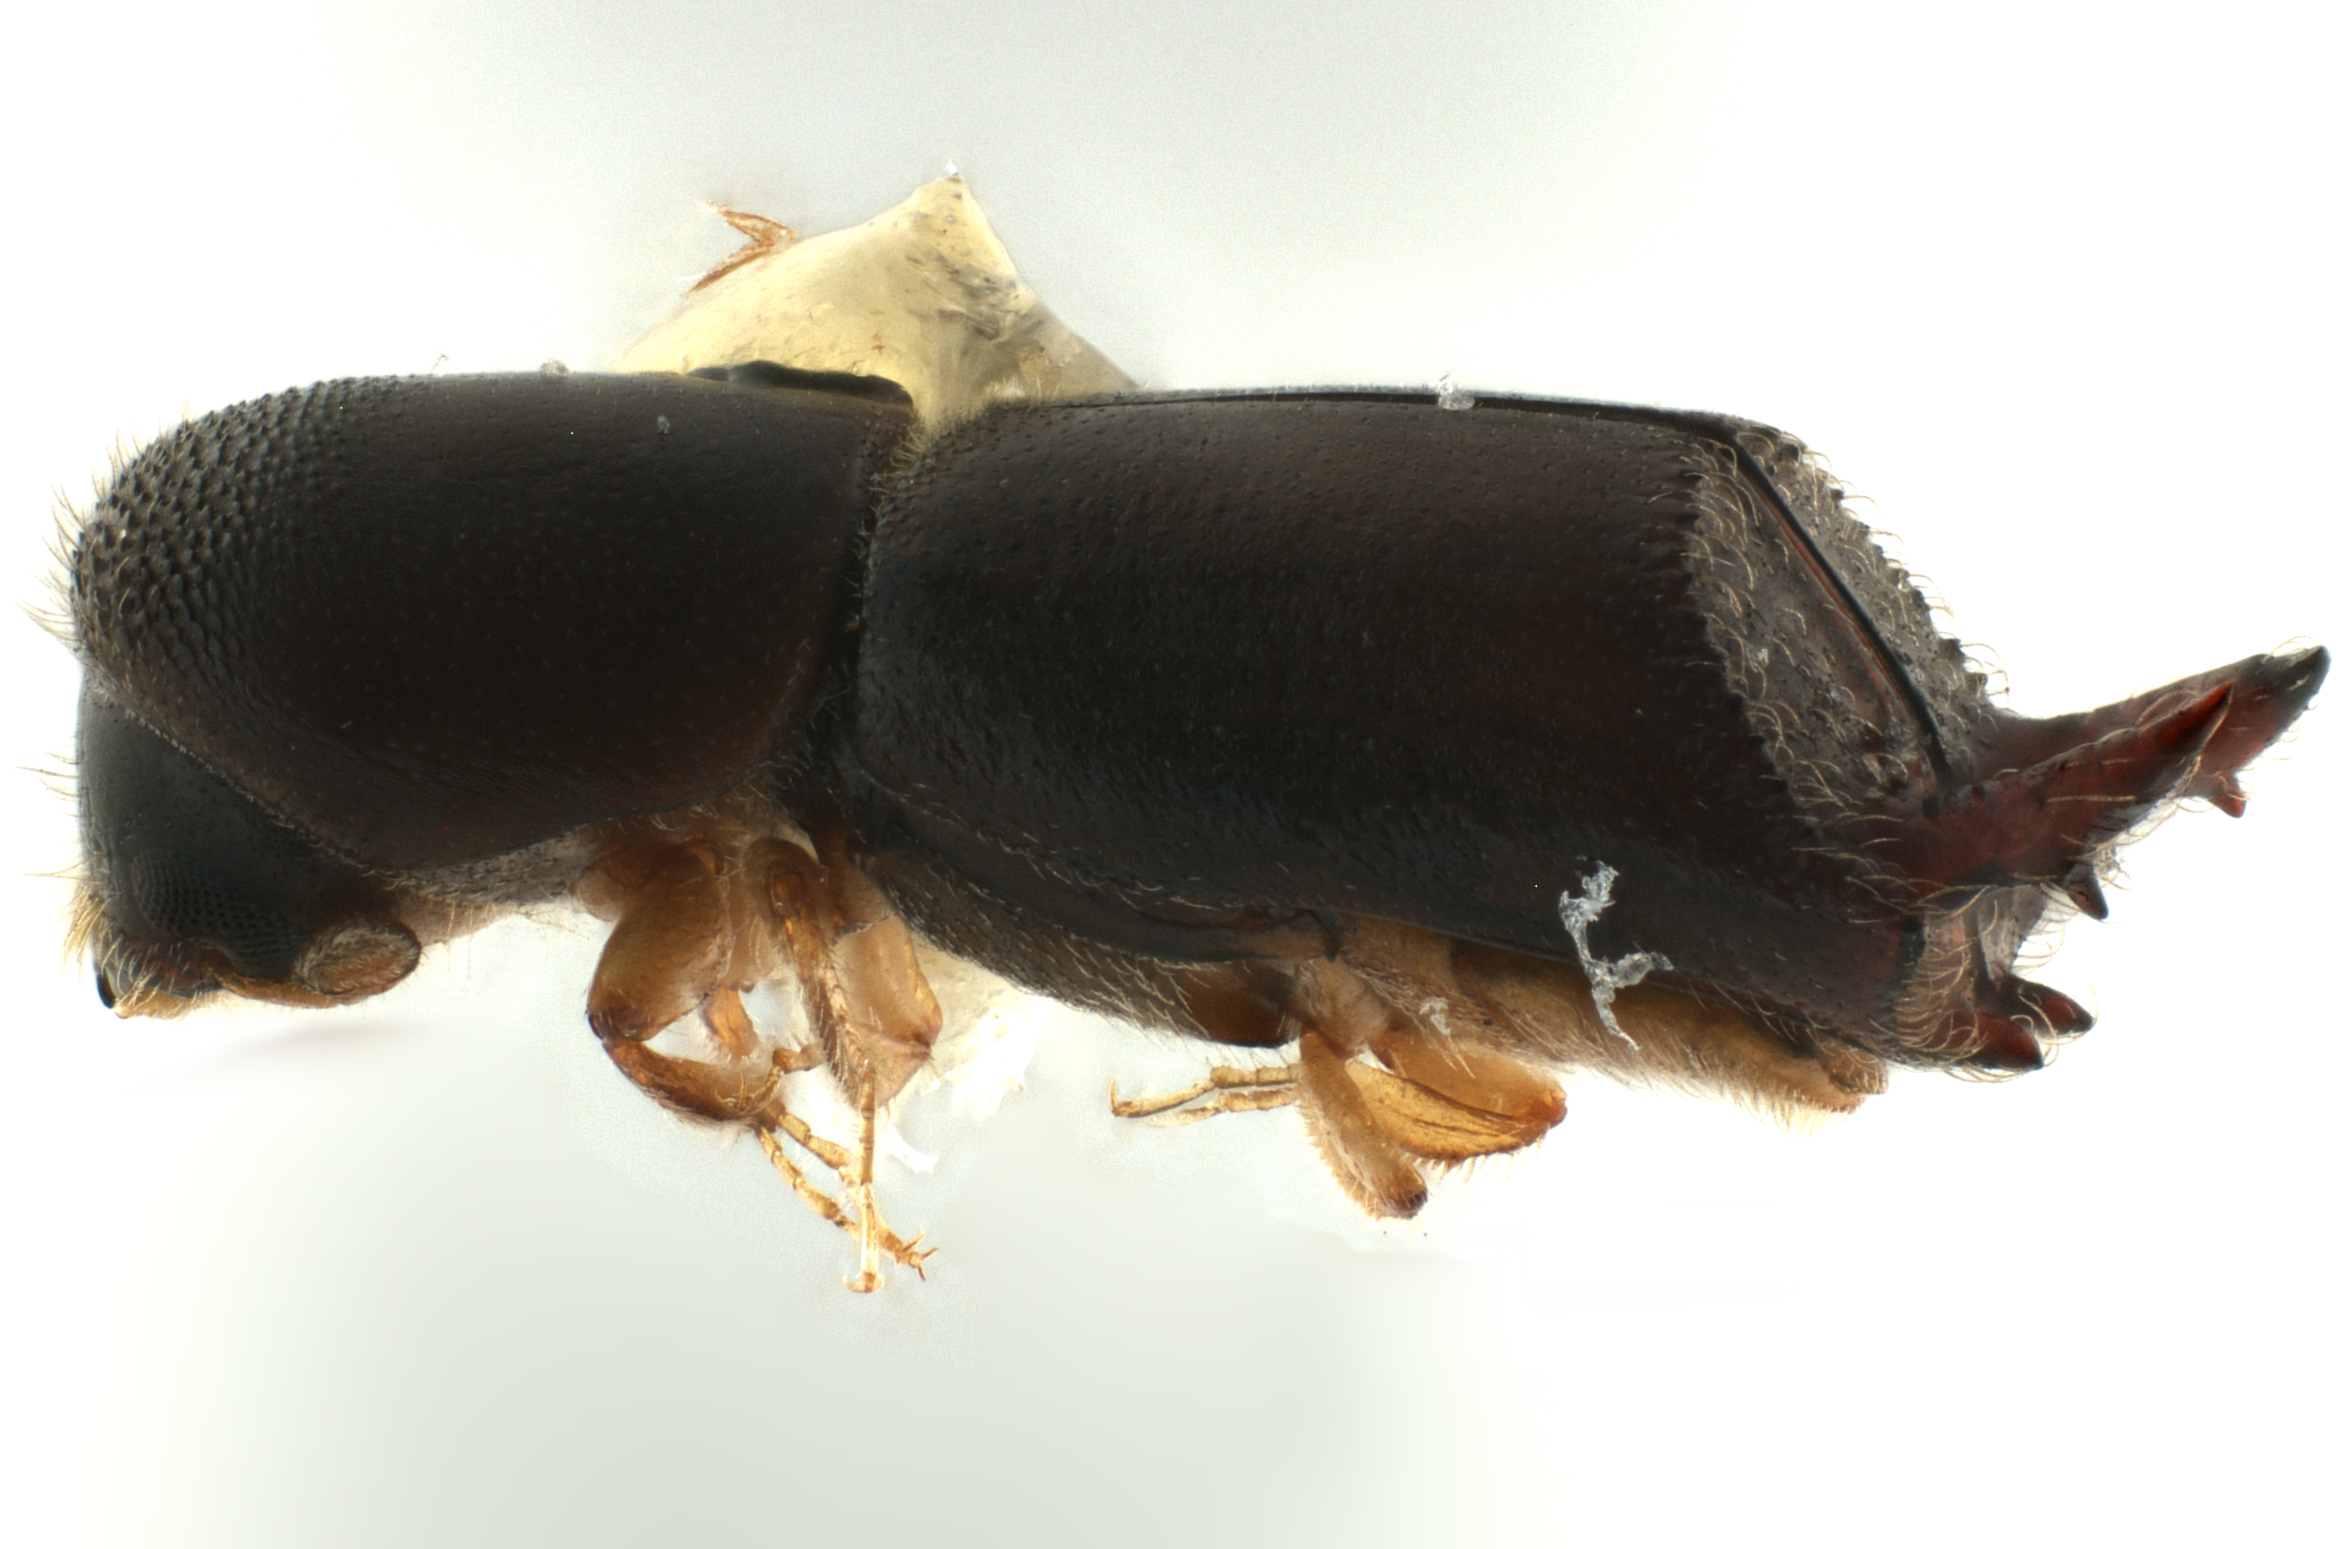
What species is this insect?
Webbia pabo
